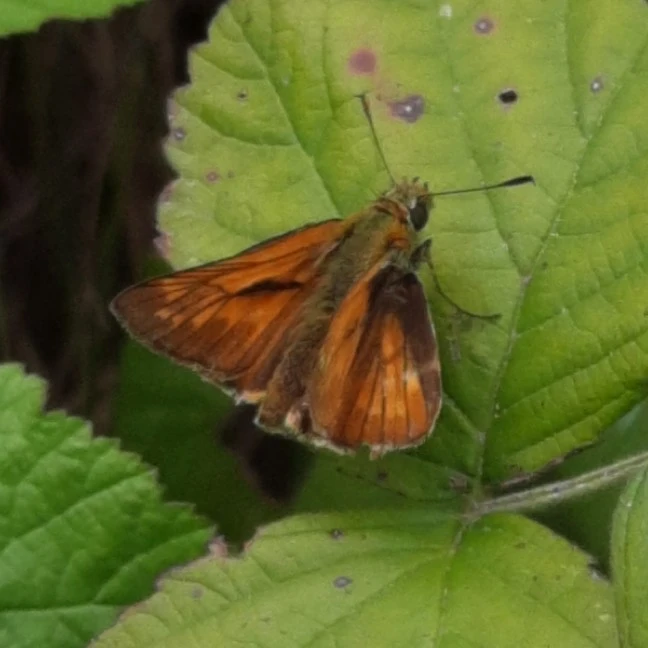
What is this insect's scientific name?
Ochlodes sylvanus (also Ochlodes venata)
